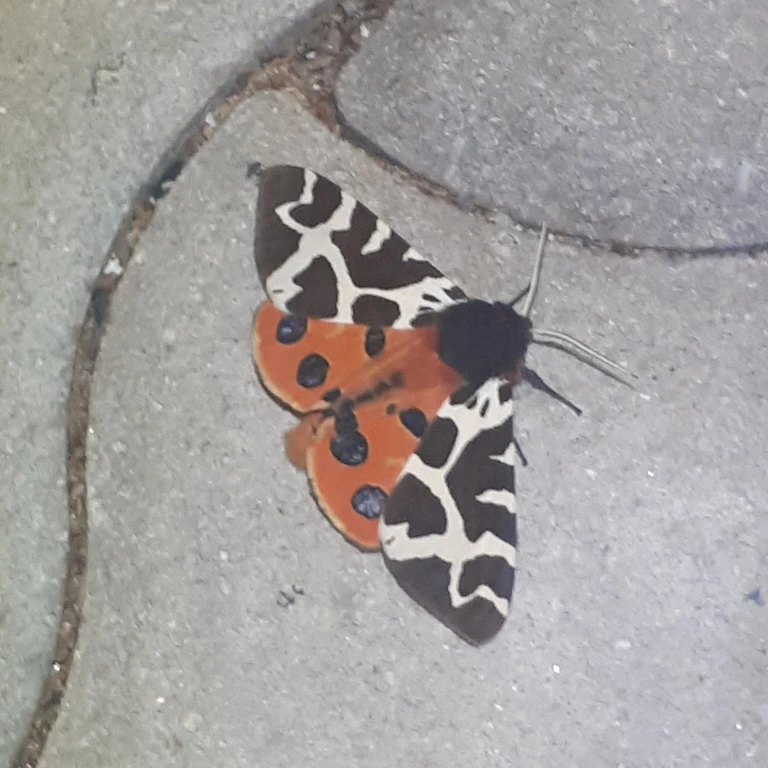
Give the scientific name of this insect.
Arctia caja
